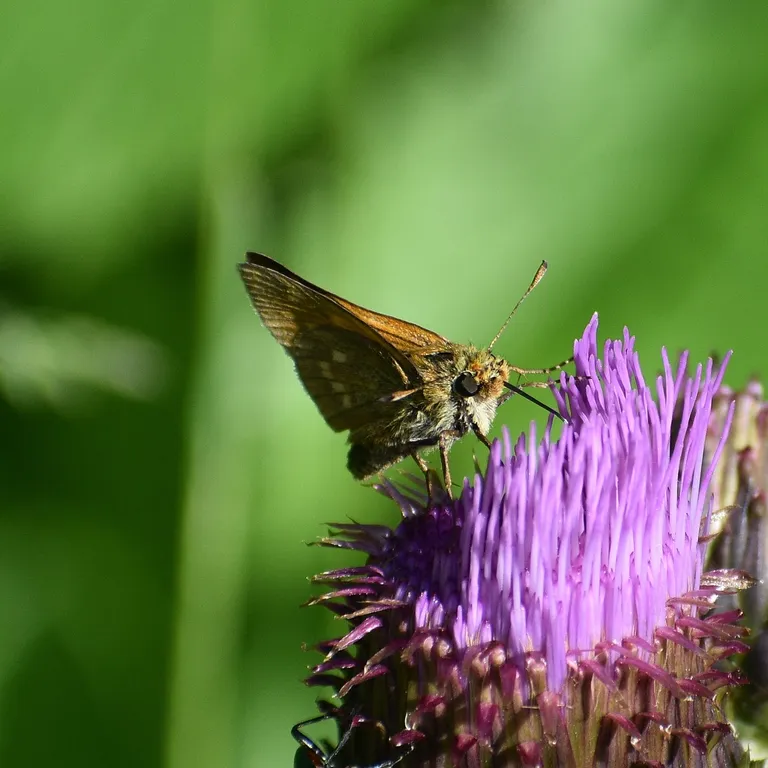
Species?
Ochlodes sylvanus (also Ochlodes venata)
